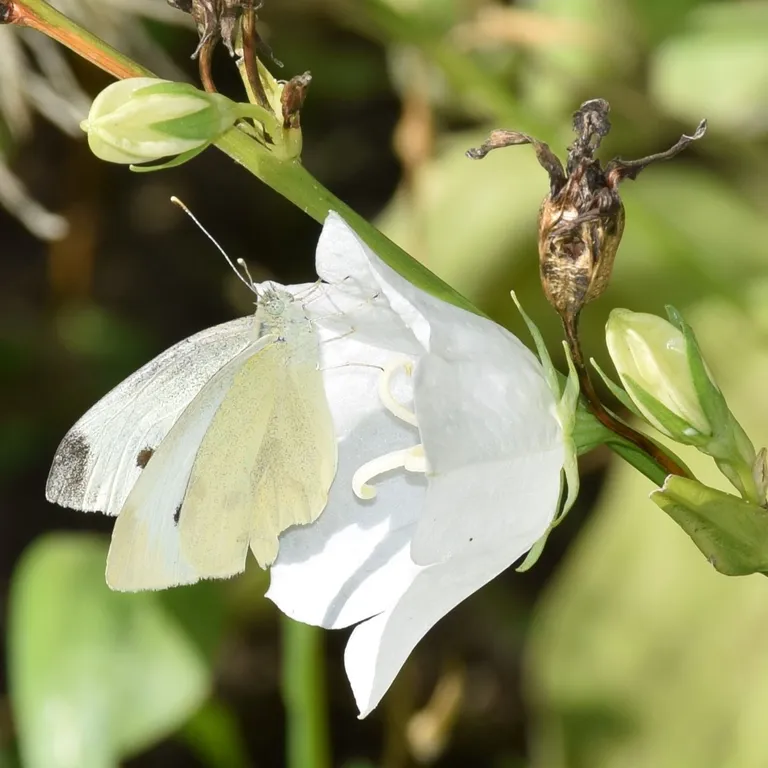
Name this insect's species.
Pieris rapae
